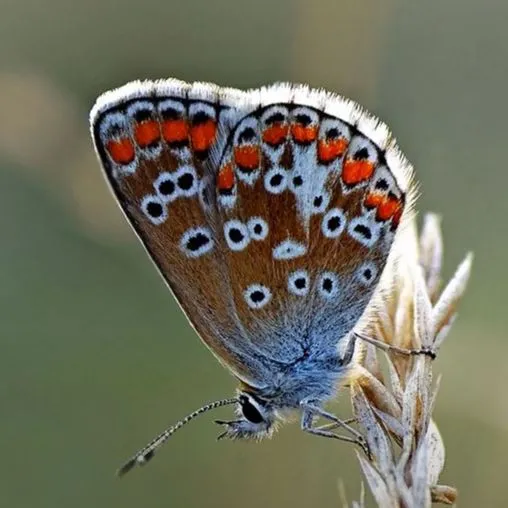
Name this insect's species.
Aricia agestis/artaxerxes
